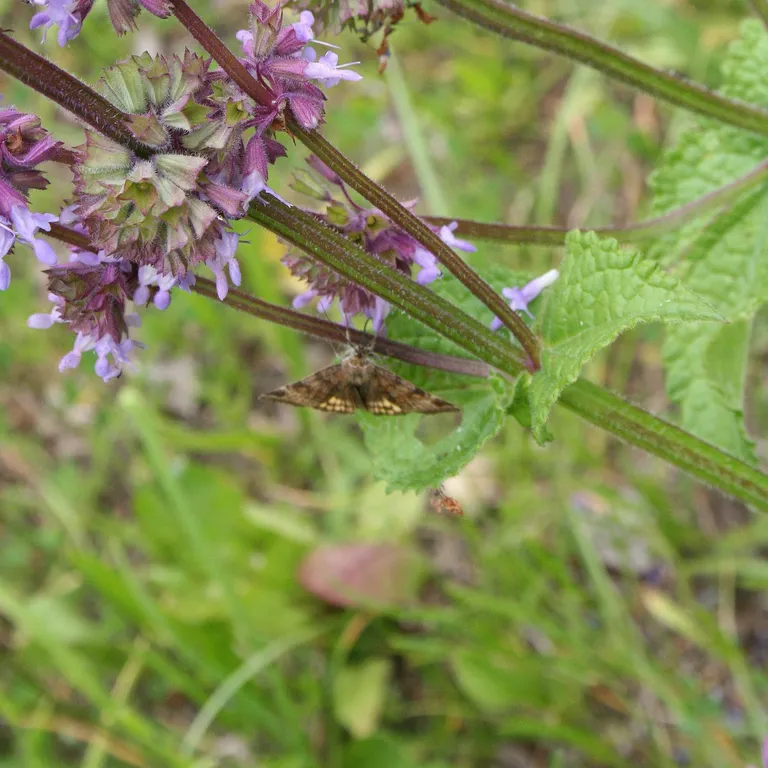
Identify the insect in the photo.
Euclidia glyphica
